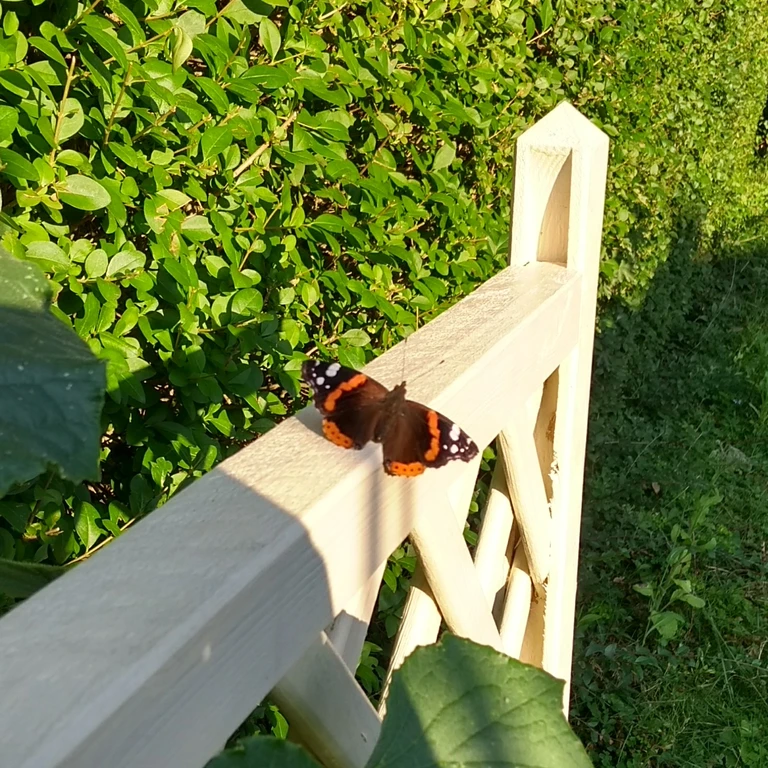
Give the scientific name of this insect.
Vanessa atalanta
